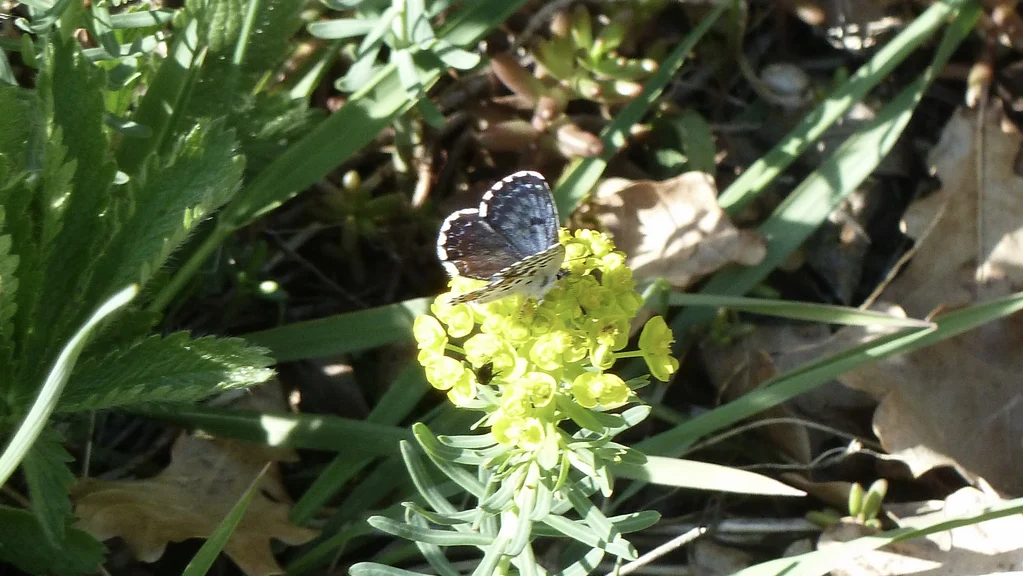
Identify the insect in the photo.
Scolitantides orion
